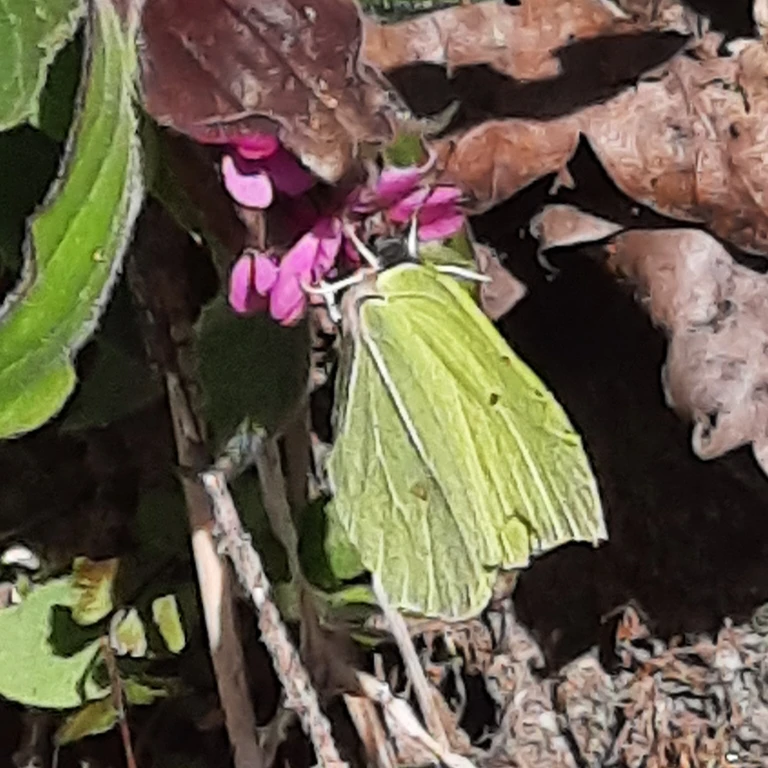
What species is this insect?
Gonepteryx rhamni
